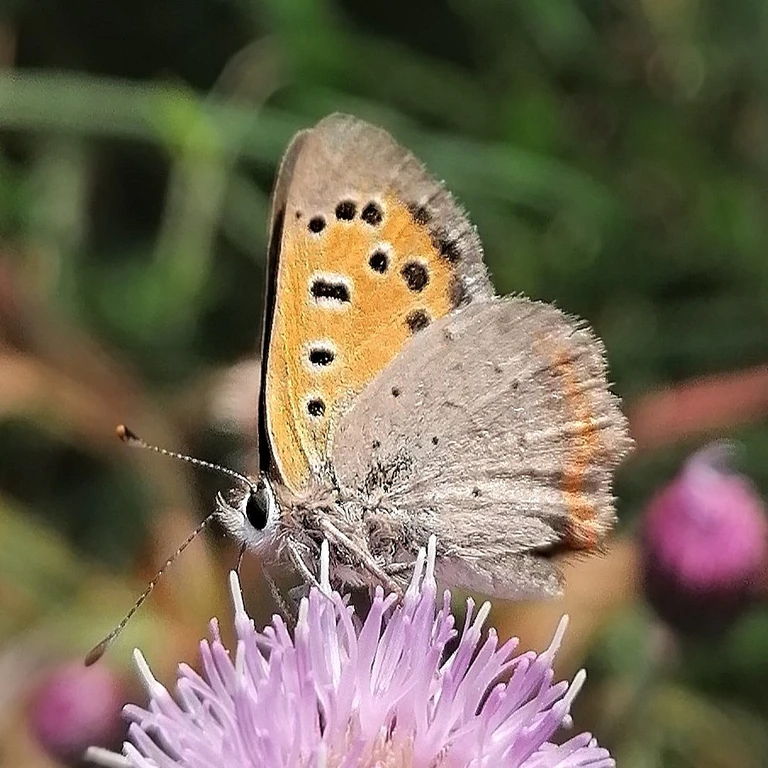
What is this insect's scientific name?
Lycaena phlaeas
